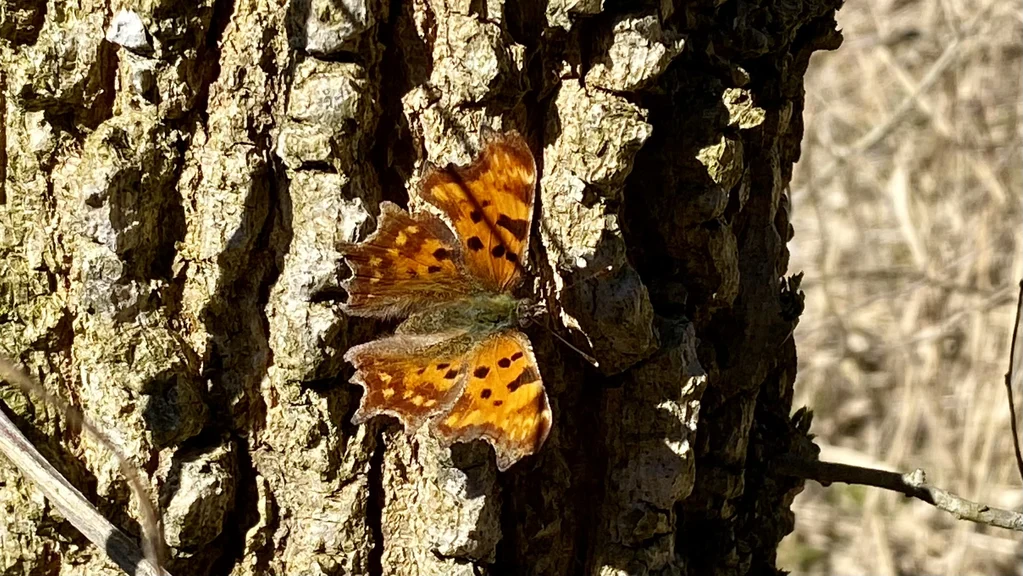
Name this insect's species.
Polygonia c-album
